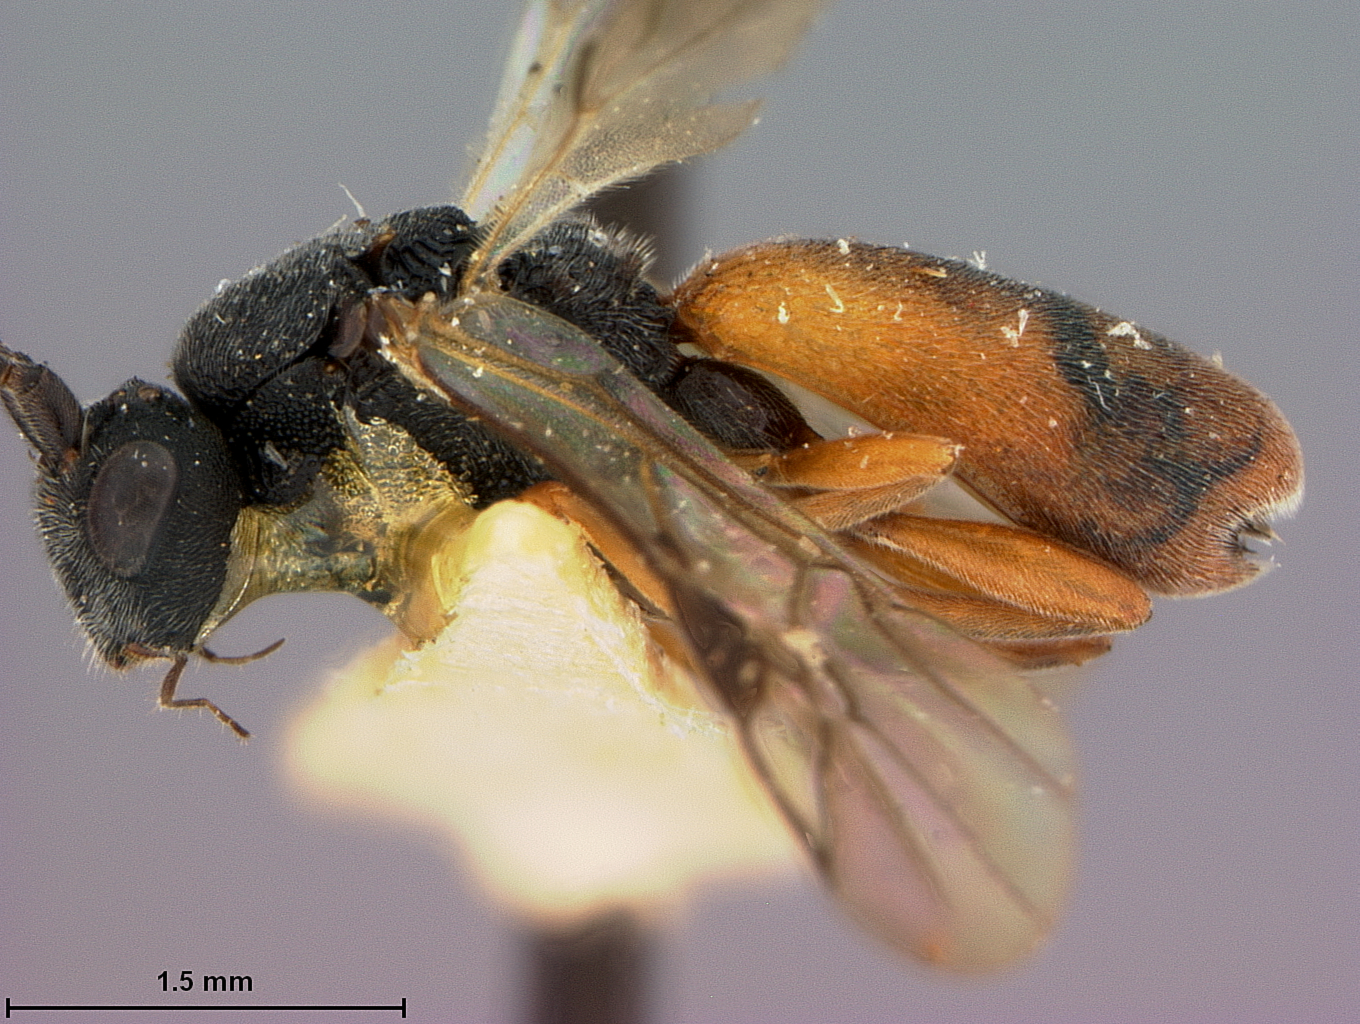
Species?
Chelonus chrysogaster
